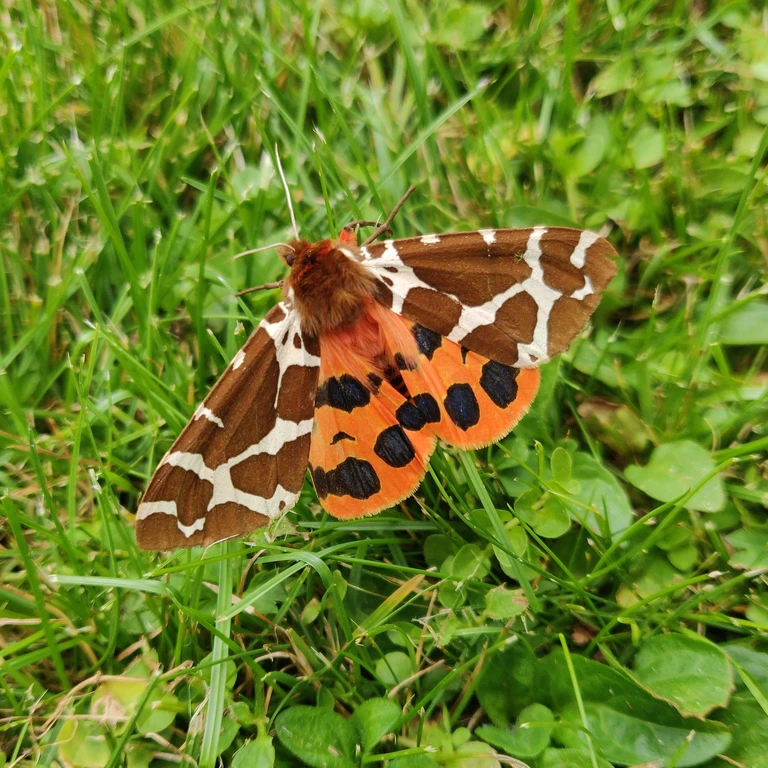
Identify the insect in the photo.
Arctia caja
